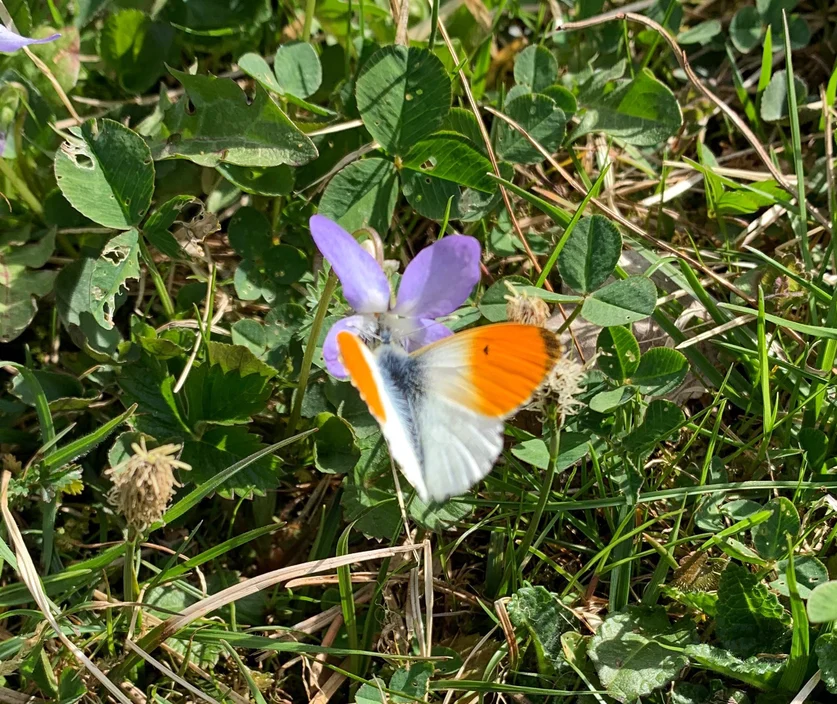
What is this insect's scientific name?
Anthocharis cardamines
